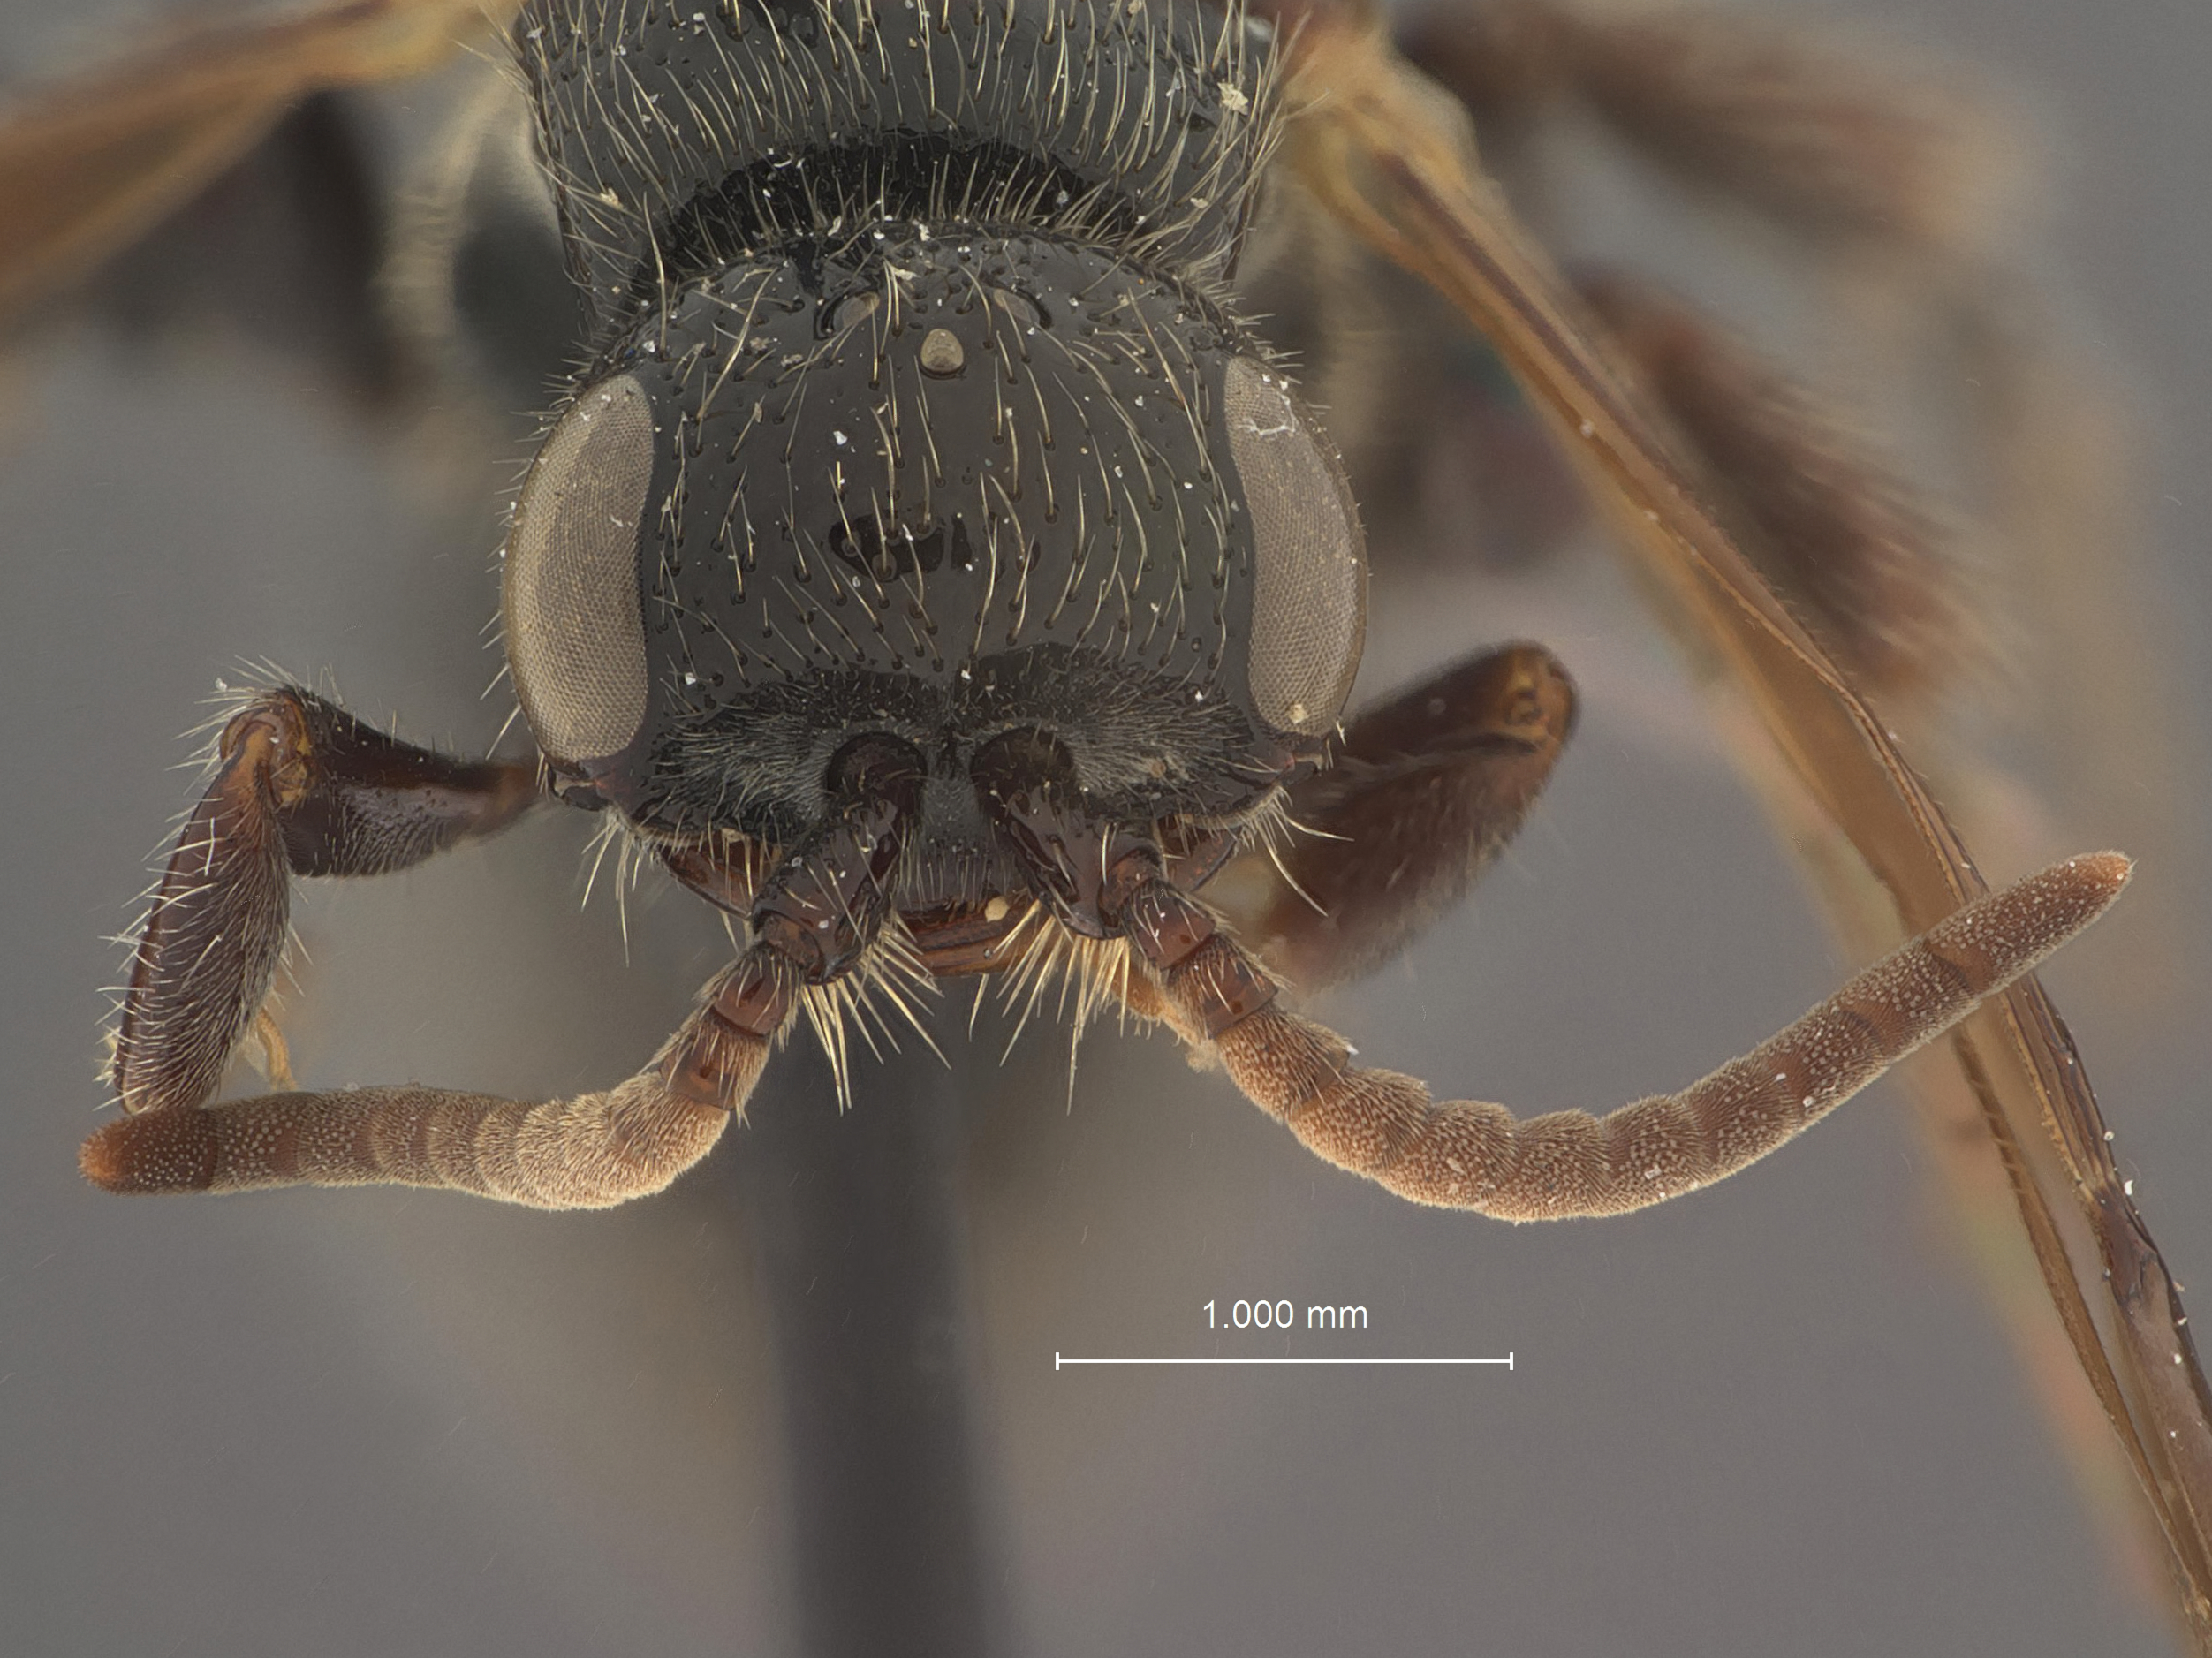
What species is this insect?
Tiphia asericae
